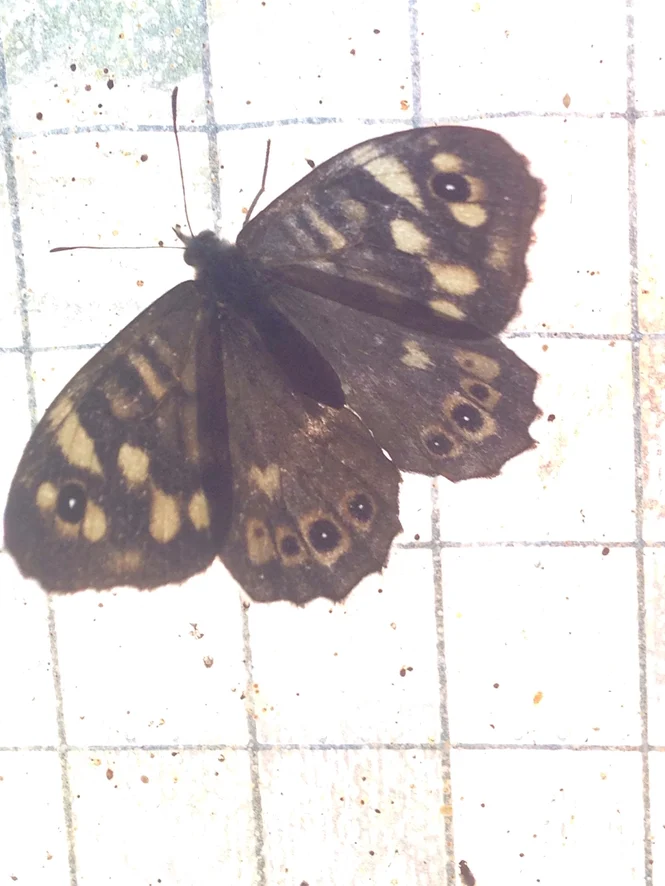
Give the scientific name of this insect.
Pararge aegeria
